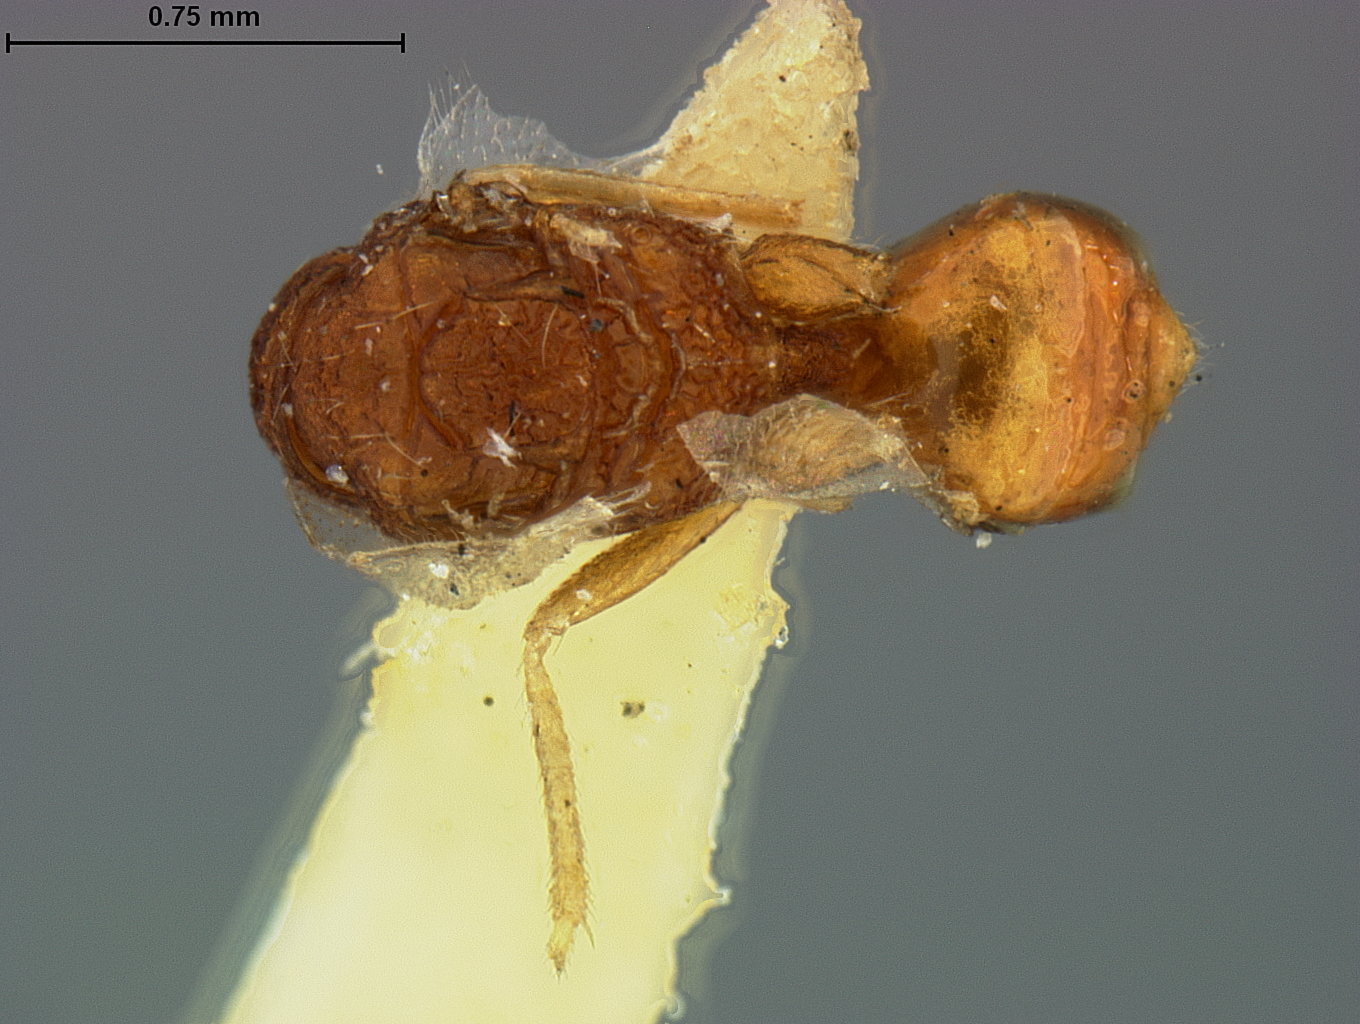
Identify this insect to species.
Stenomesius harrisinae
